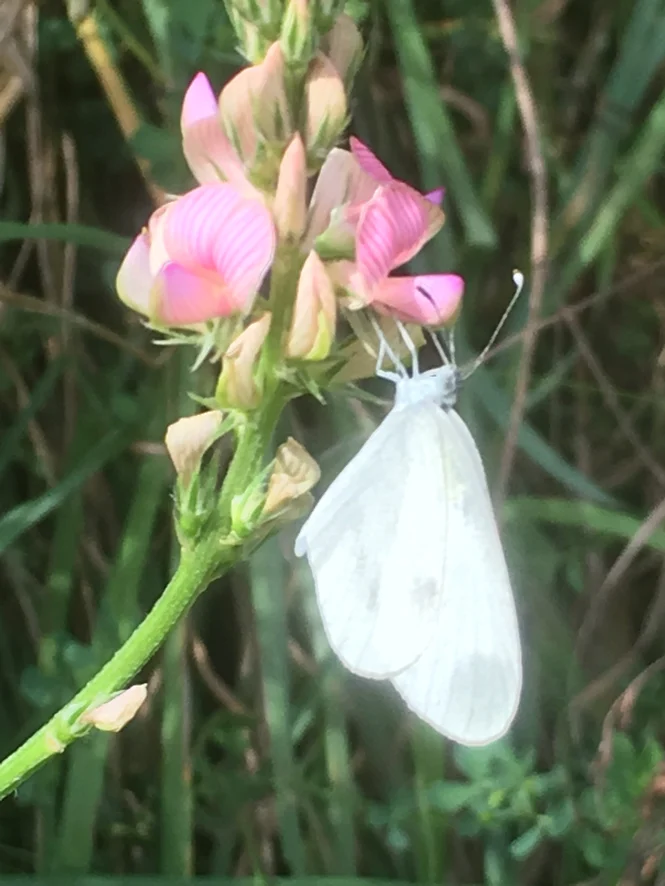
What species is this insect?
Leptidea sinapis/juvernica
